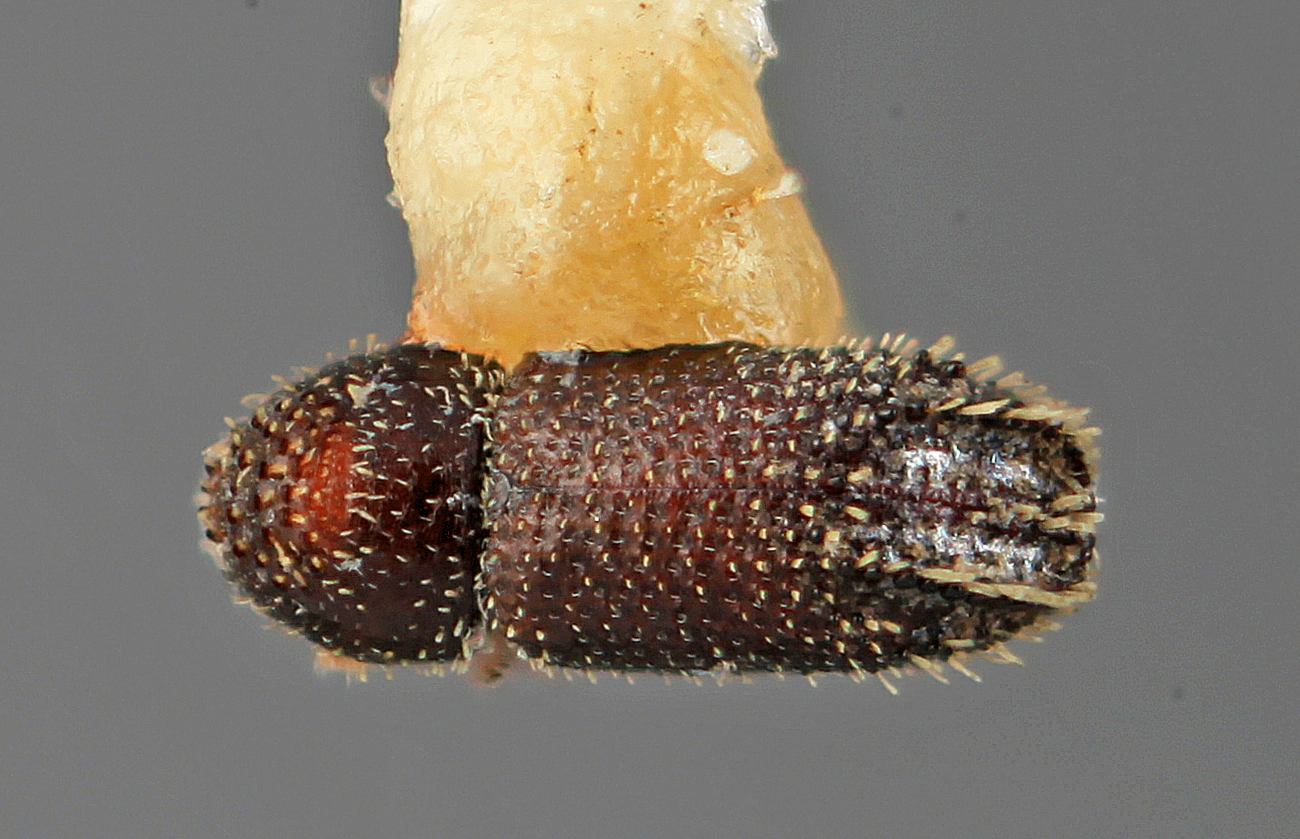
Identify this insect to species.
Pseudothysanoes vallatus
